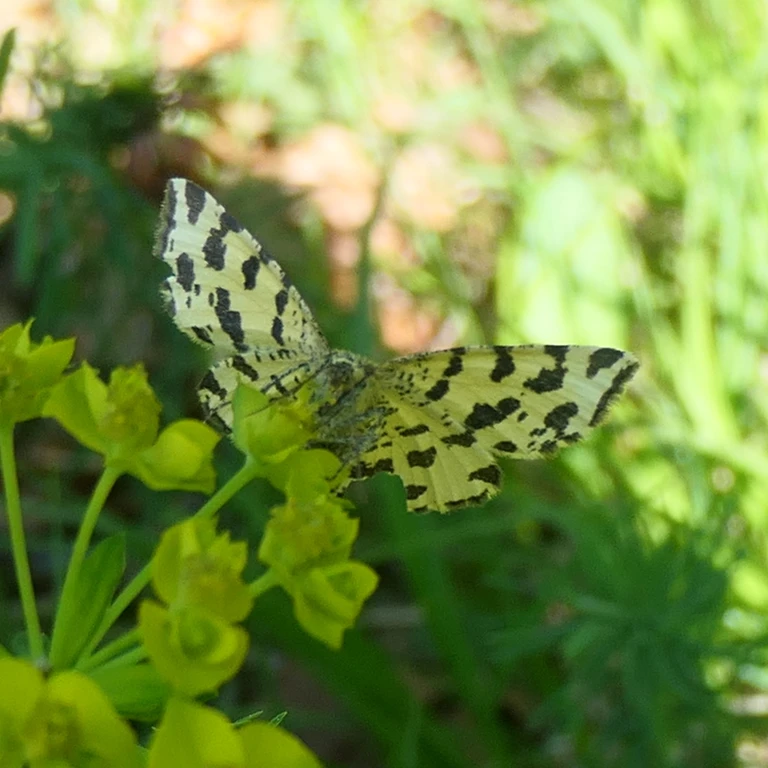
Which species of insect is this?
Pseudopanthera macularia
